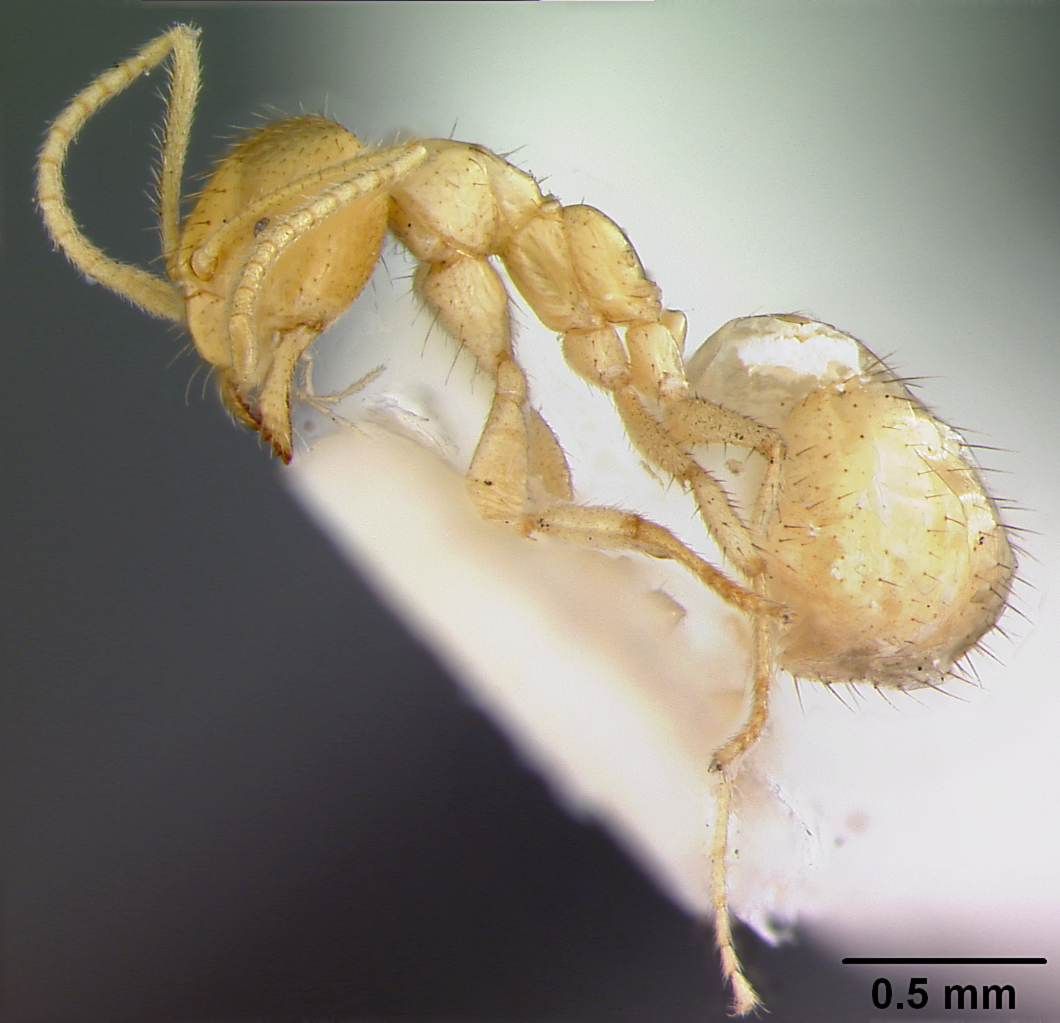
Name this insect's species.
Prenolepis microps
